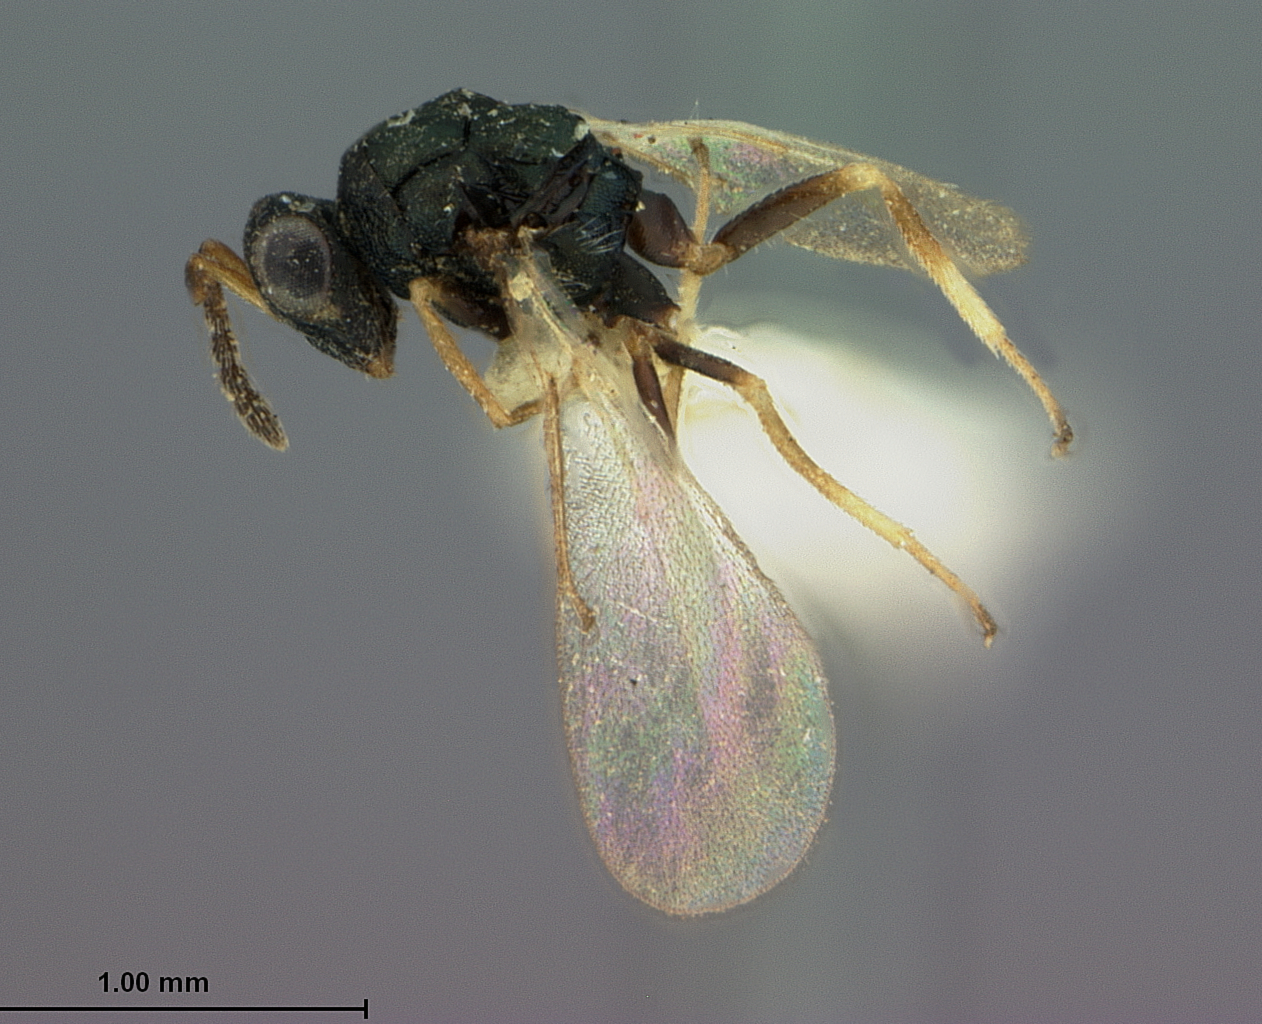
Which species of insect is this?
Euderus columbiana
